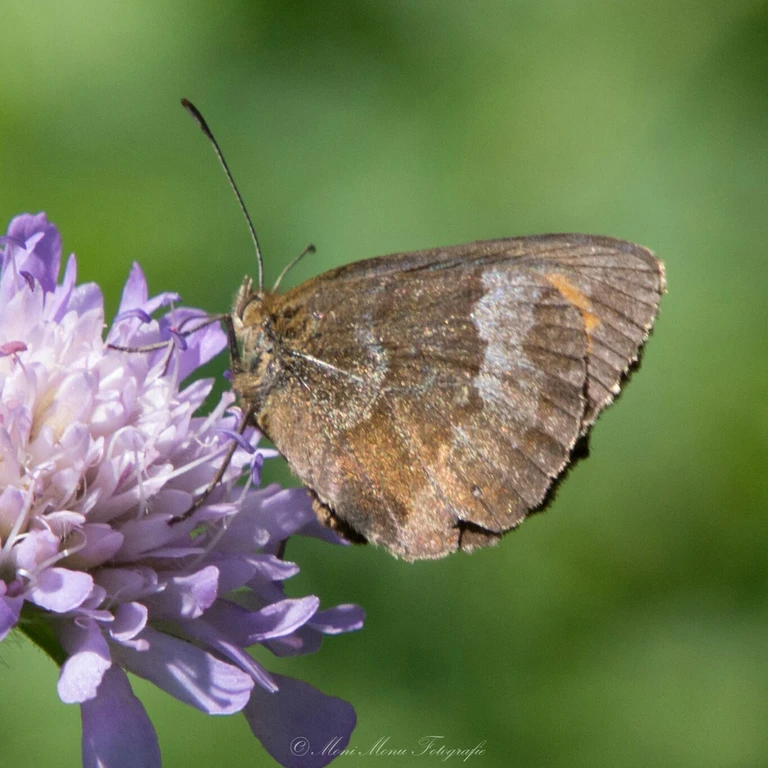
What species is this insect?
Erebia aethiops
